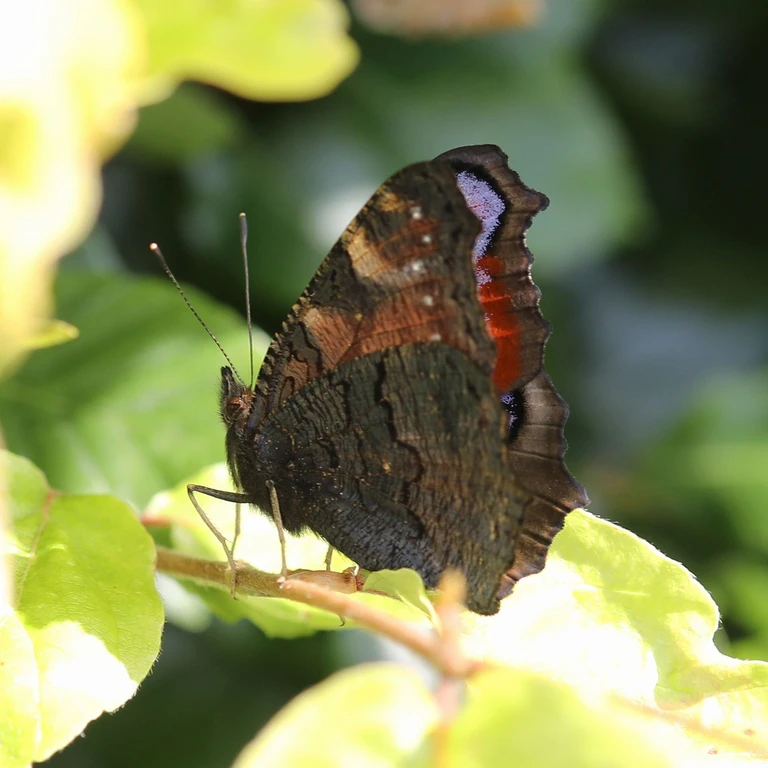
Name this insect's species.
Aglais io
